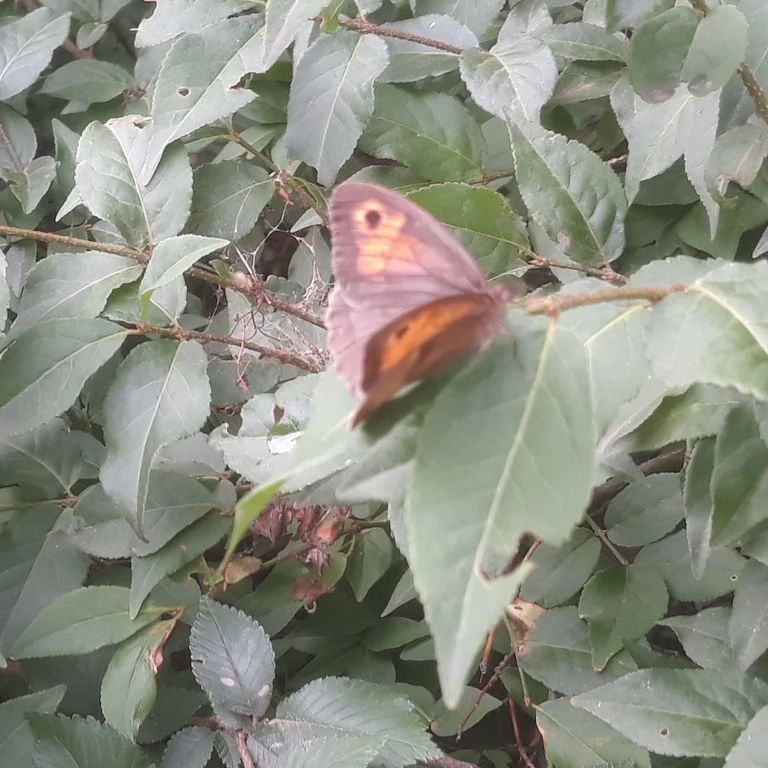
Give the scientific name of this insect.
Maniola jurtina
